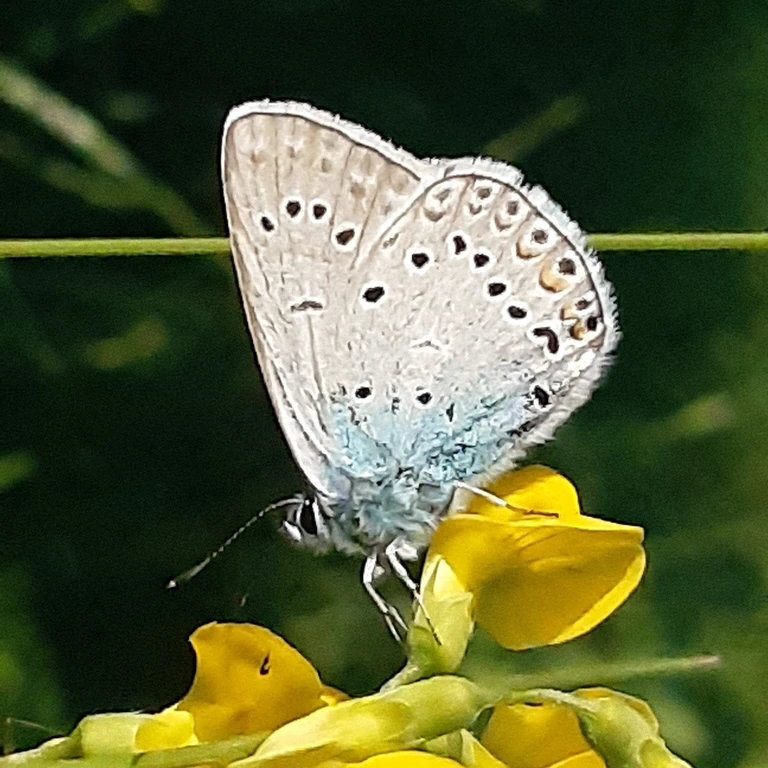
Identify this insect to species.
Polyommatus amandus (also Plebejus amanda)
